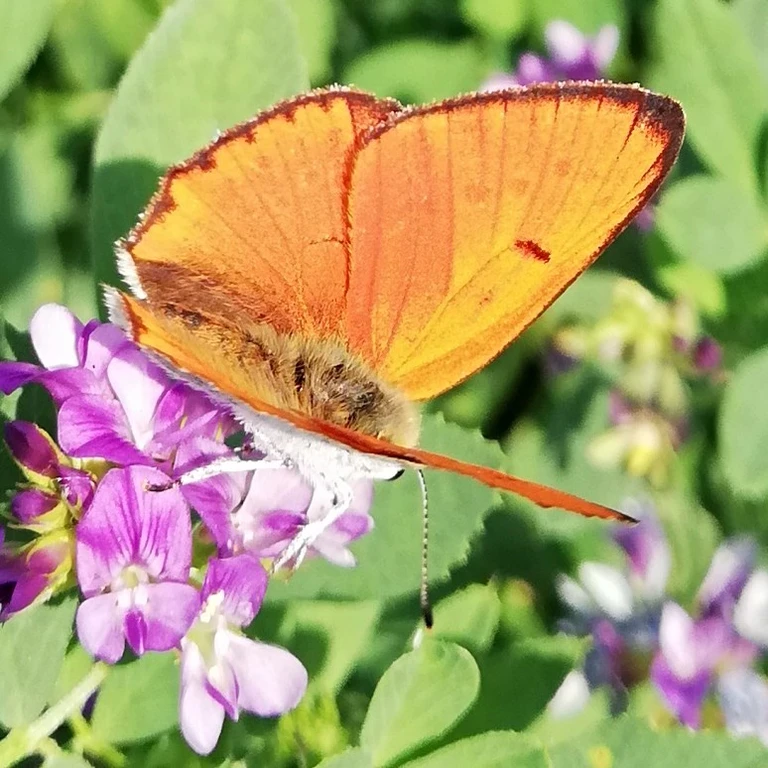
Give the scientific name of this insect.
Lycaena dispar
